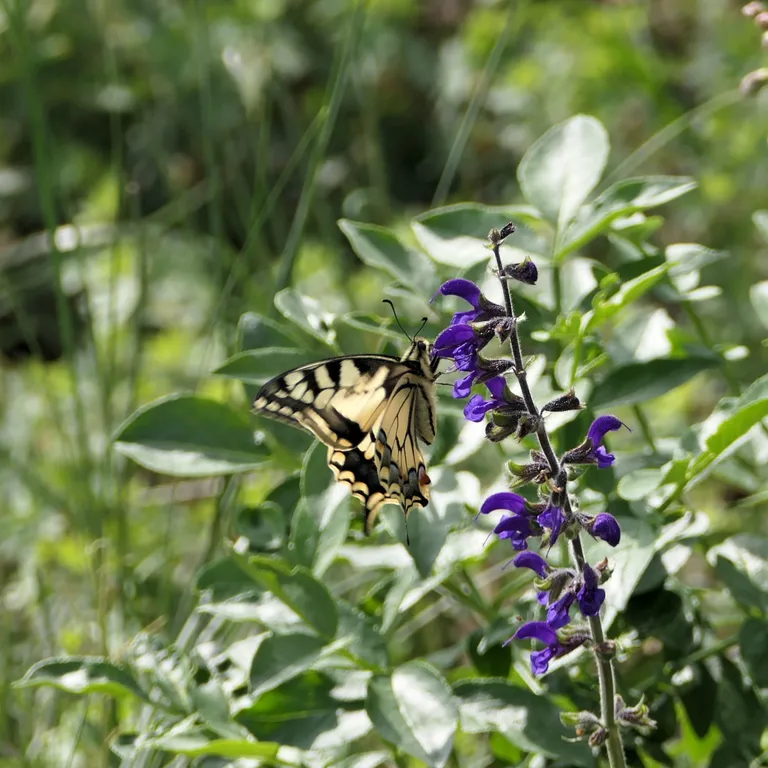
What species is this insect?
Papilio machaon
